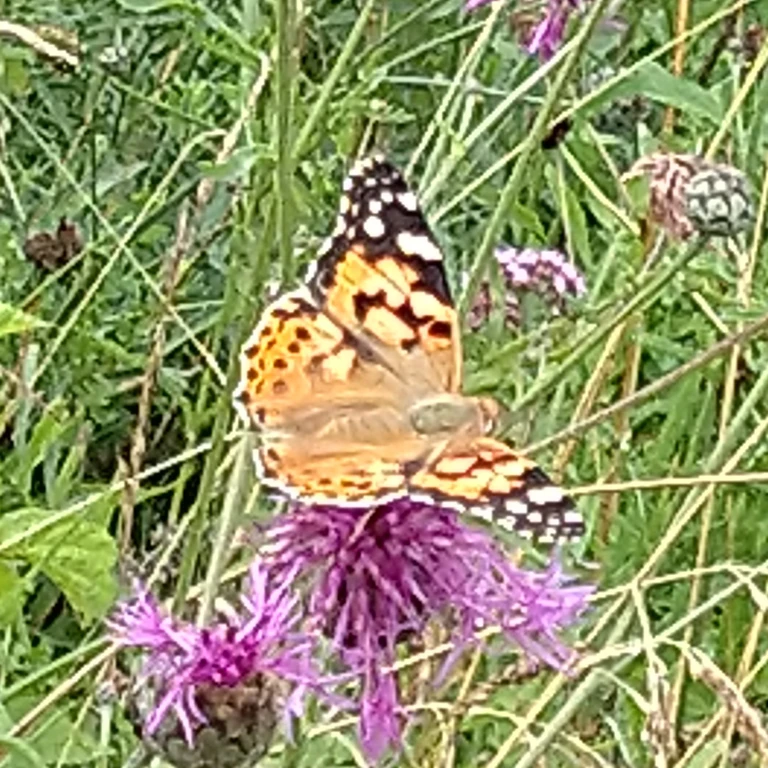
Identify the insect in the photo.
Vanessa cardui
